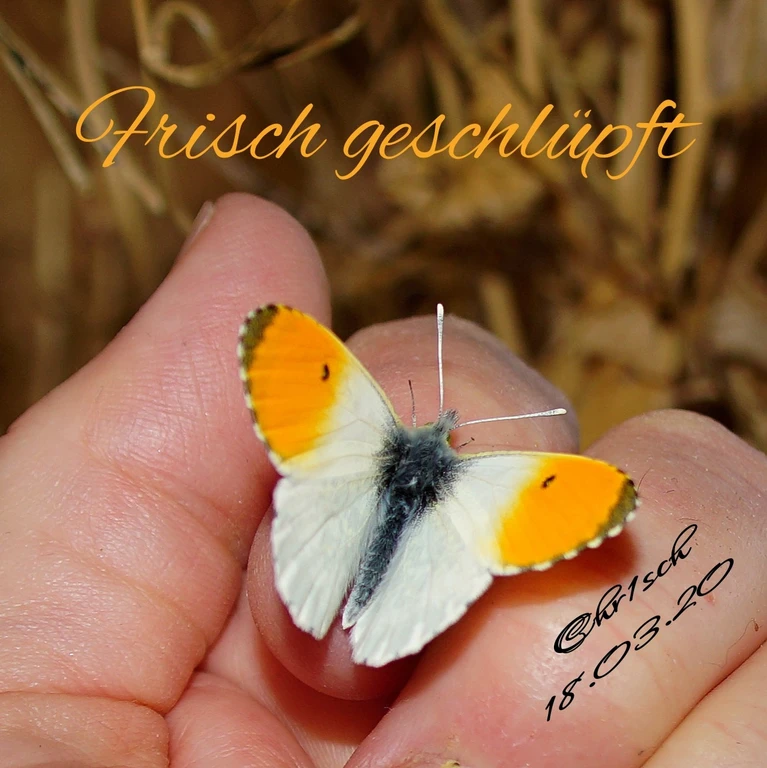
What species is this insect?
Anthocharis cardamines
